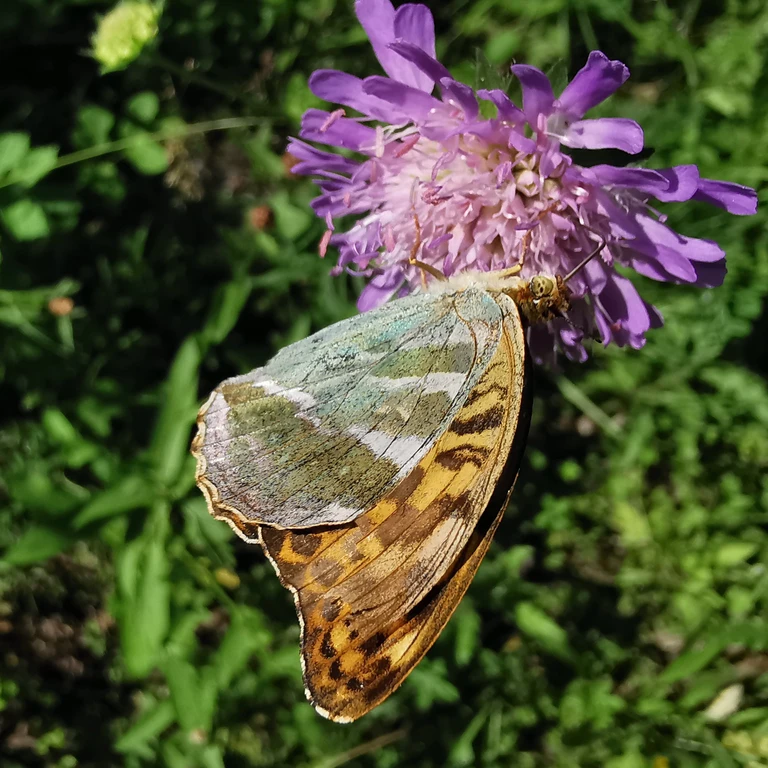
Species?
Argynnis paphia
